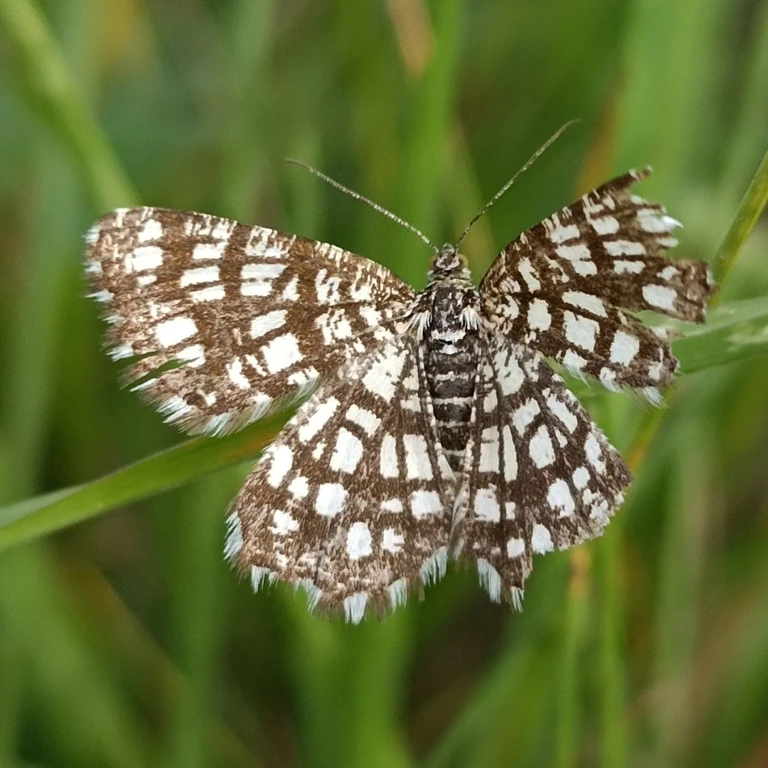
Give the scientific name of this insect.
Chiasmia clathrata
